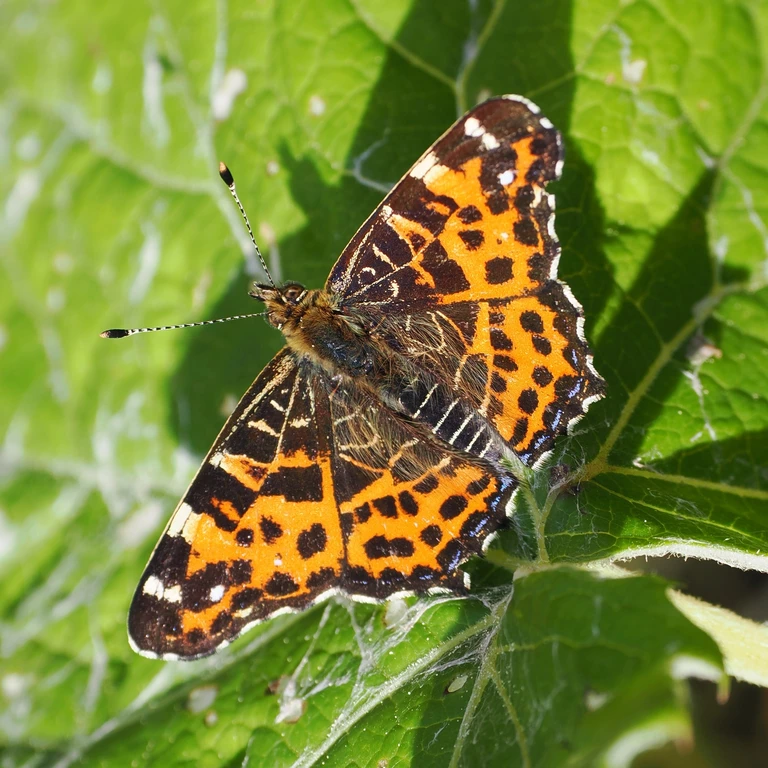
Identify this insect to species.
Araschnia levana
